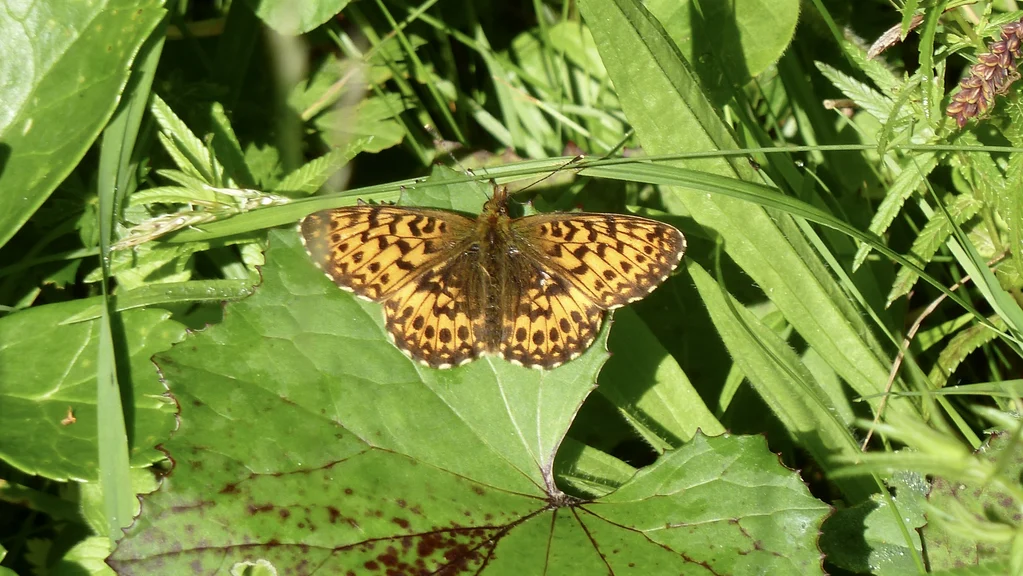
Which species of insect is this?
Boloria titania
